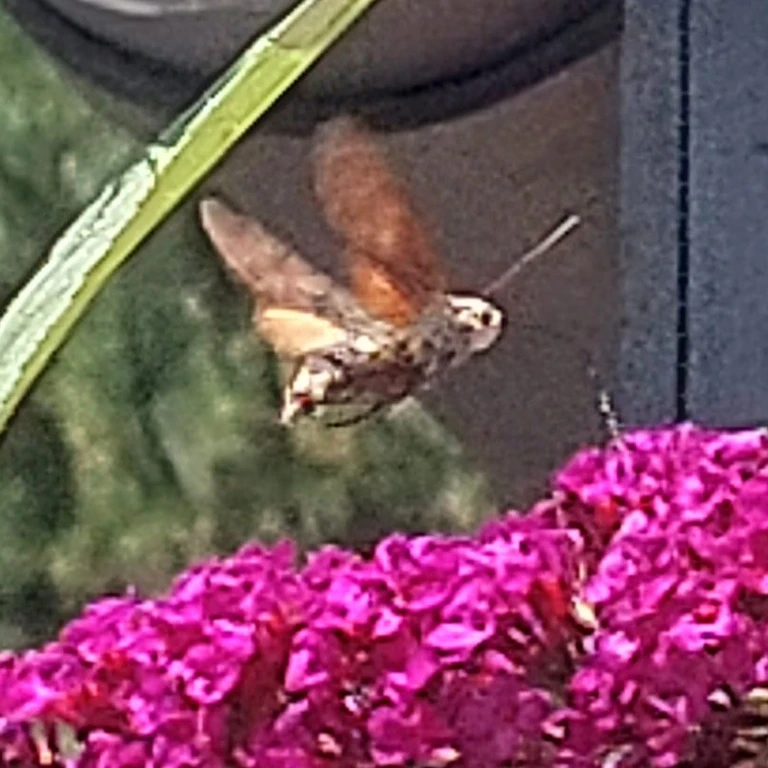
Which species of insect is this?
Macroglossum stellatarum
